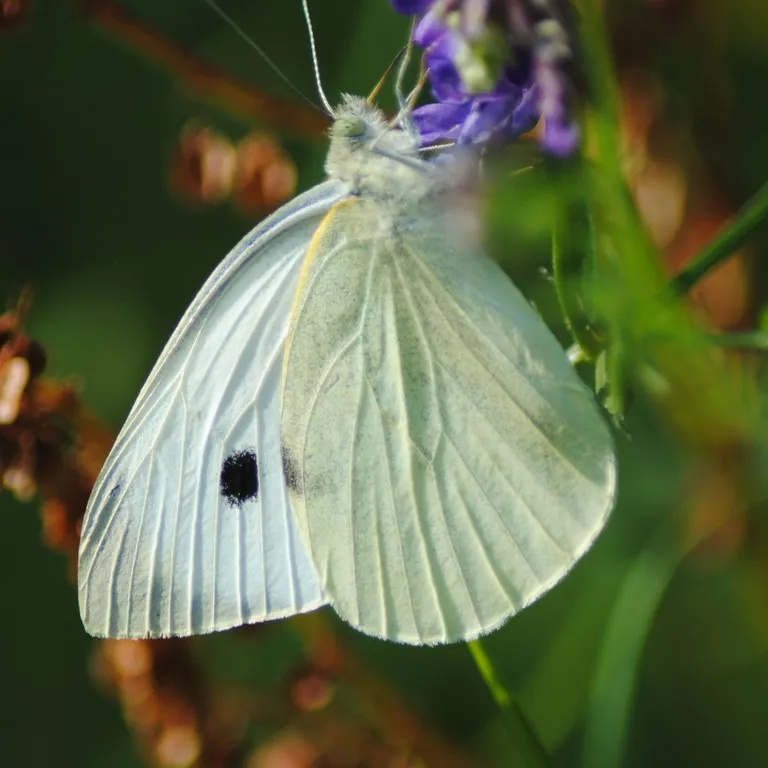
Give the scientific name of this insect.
Pieris brassicae
